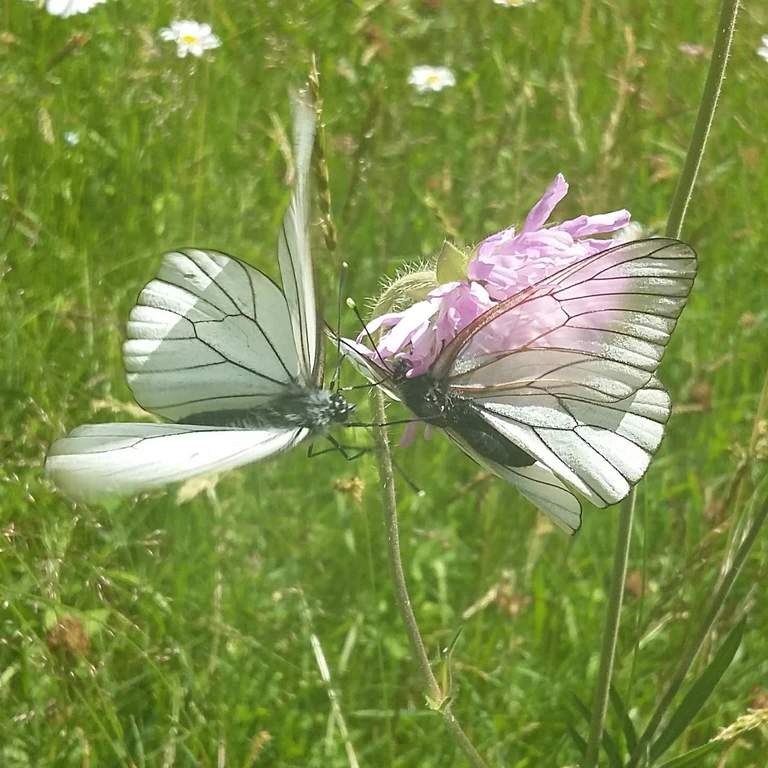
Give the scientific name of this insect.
Aporia crataegi
